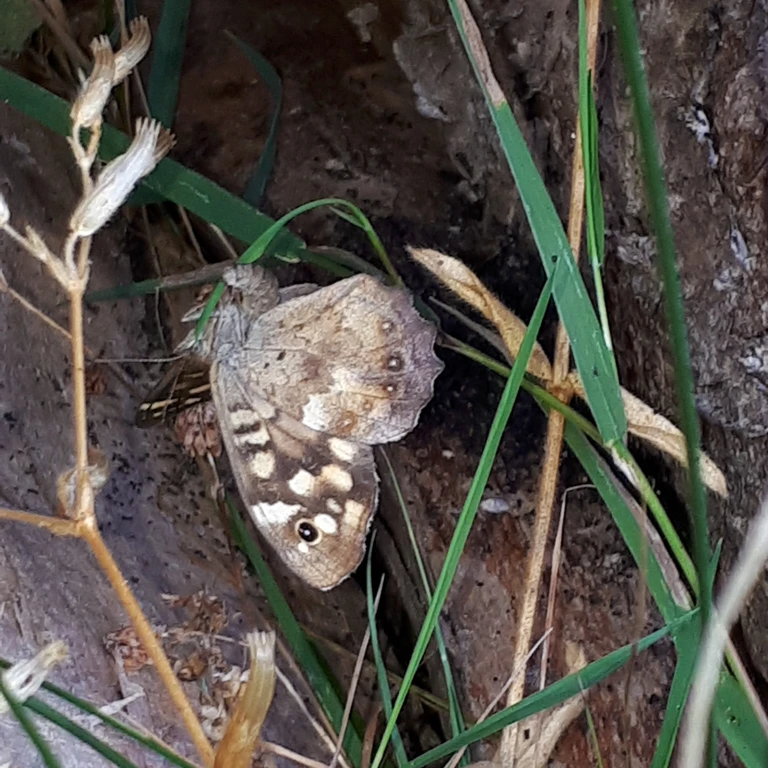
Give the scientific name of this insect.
Pararge aegeria
